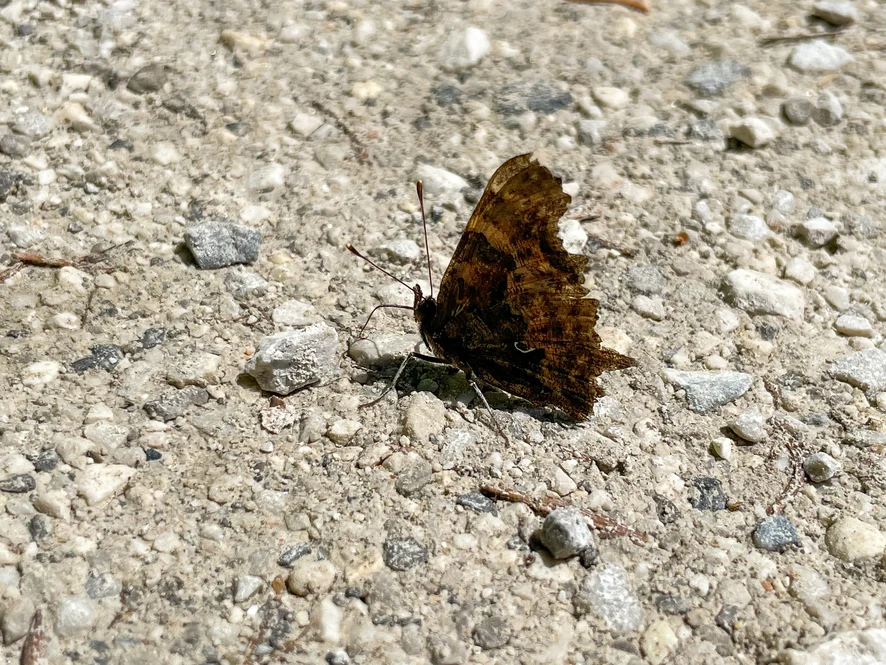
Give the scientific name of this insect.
Polygonia c-album
